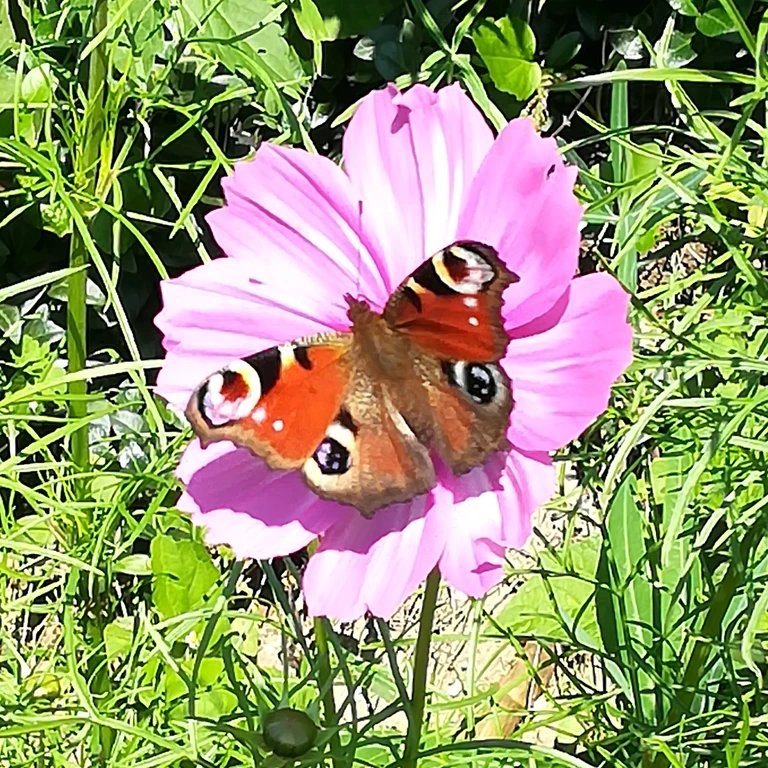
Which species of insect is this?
Aglais io
